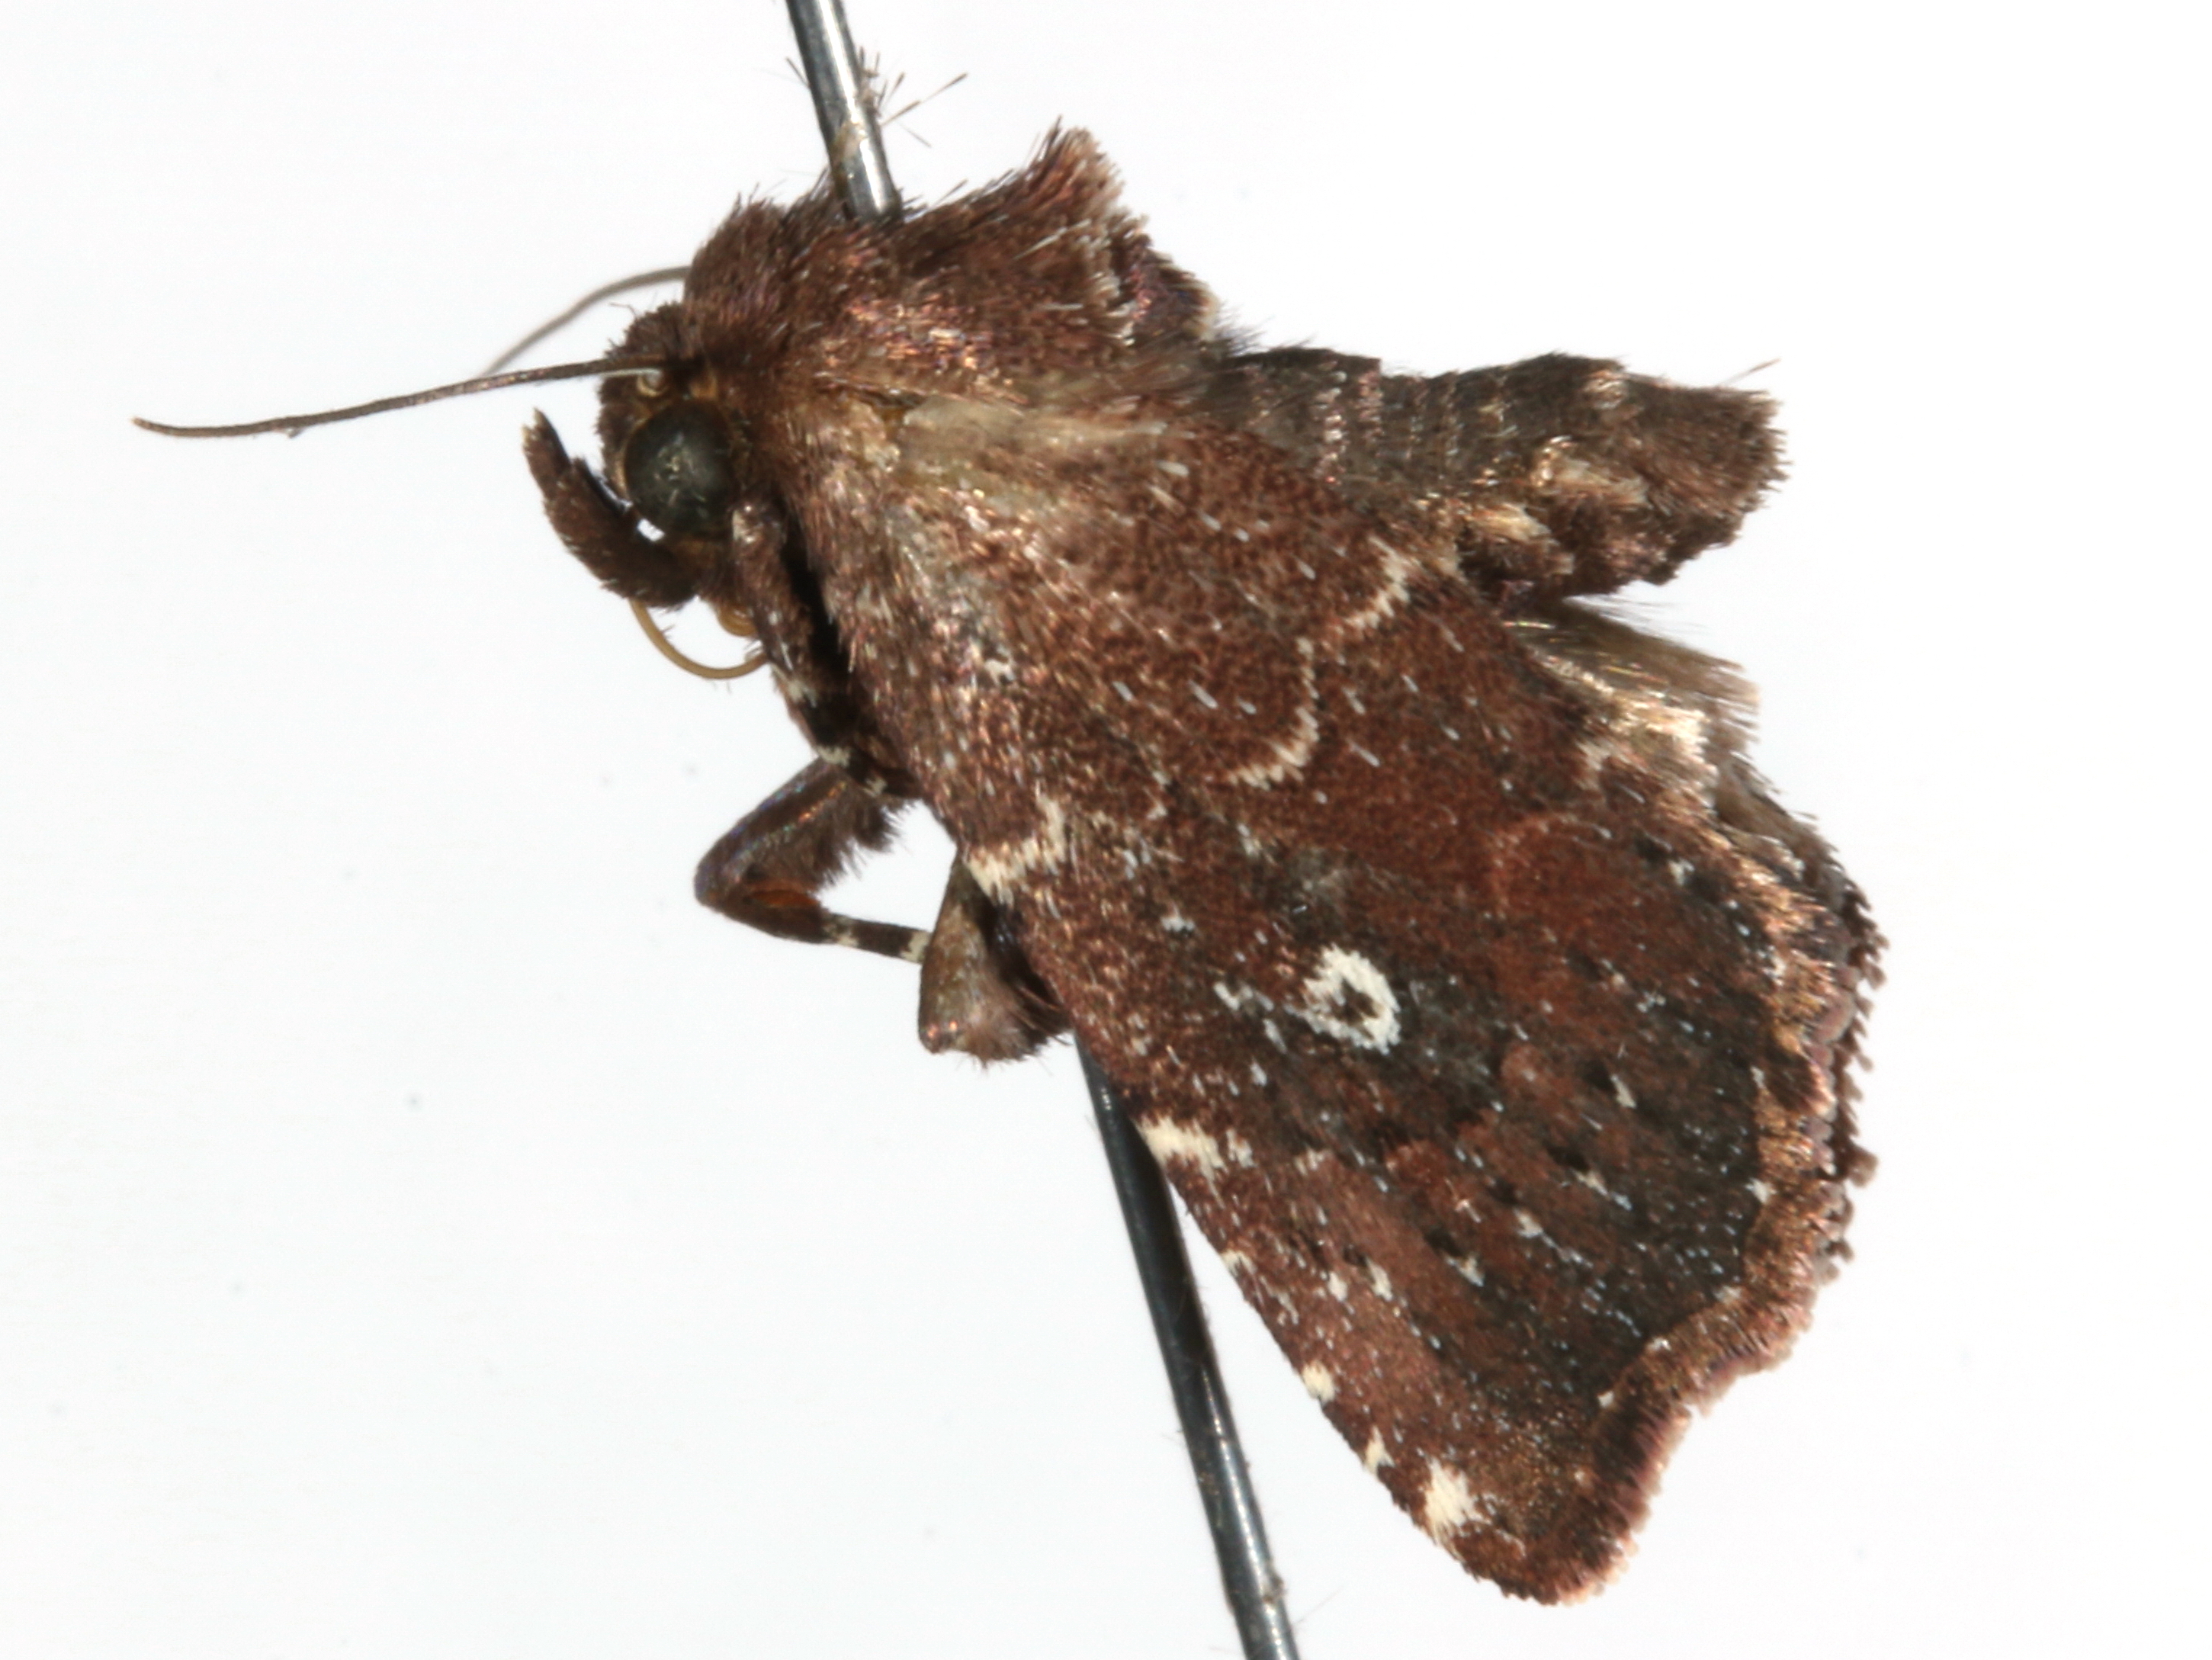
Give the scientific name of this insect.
Kohlera bruma
